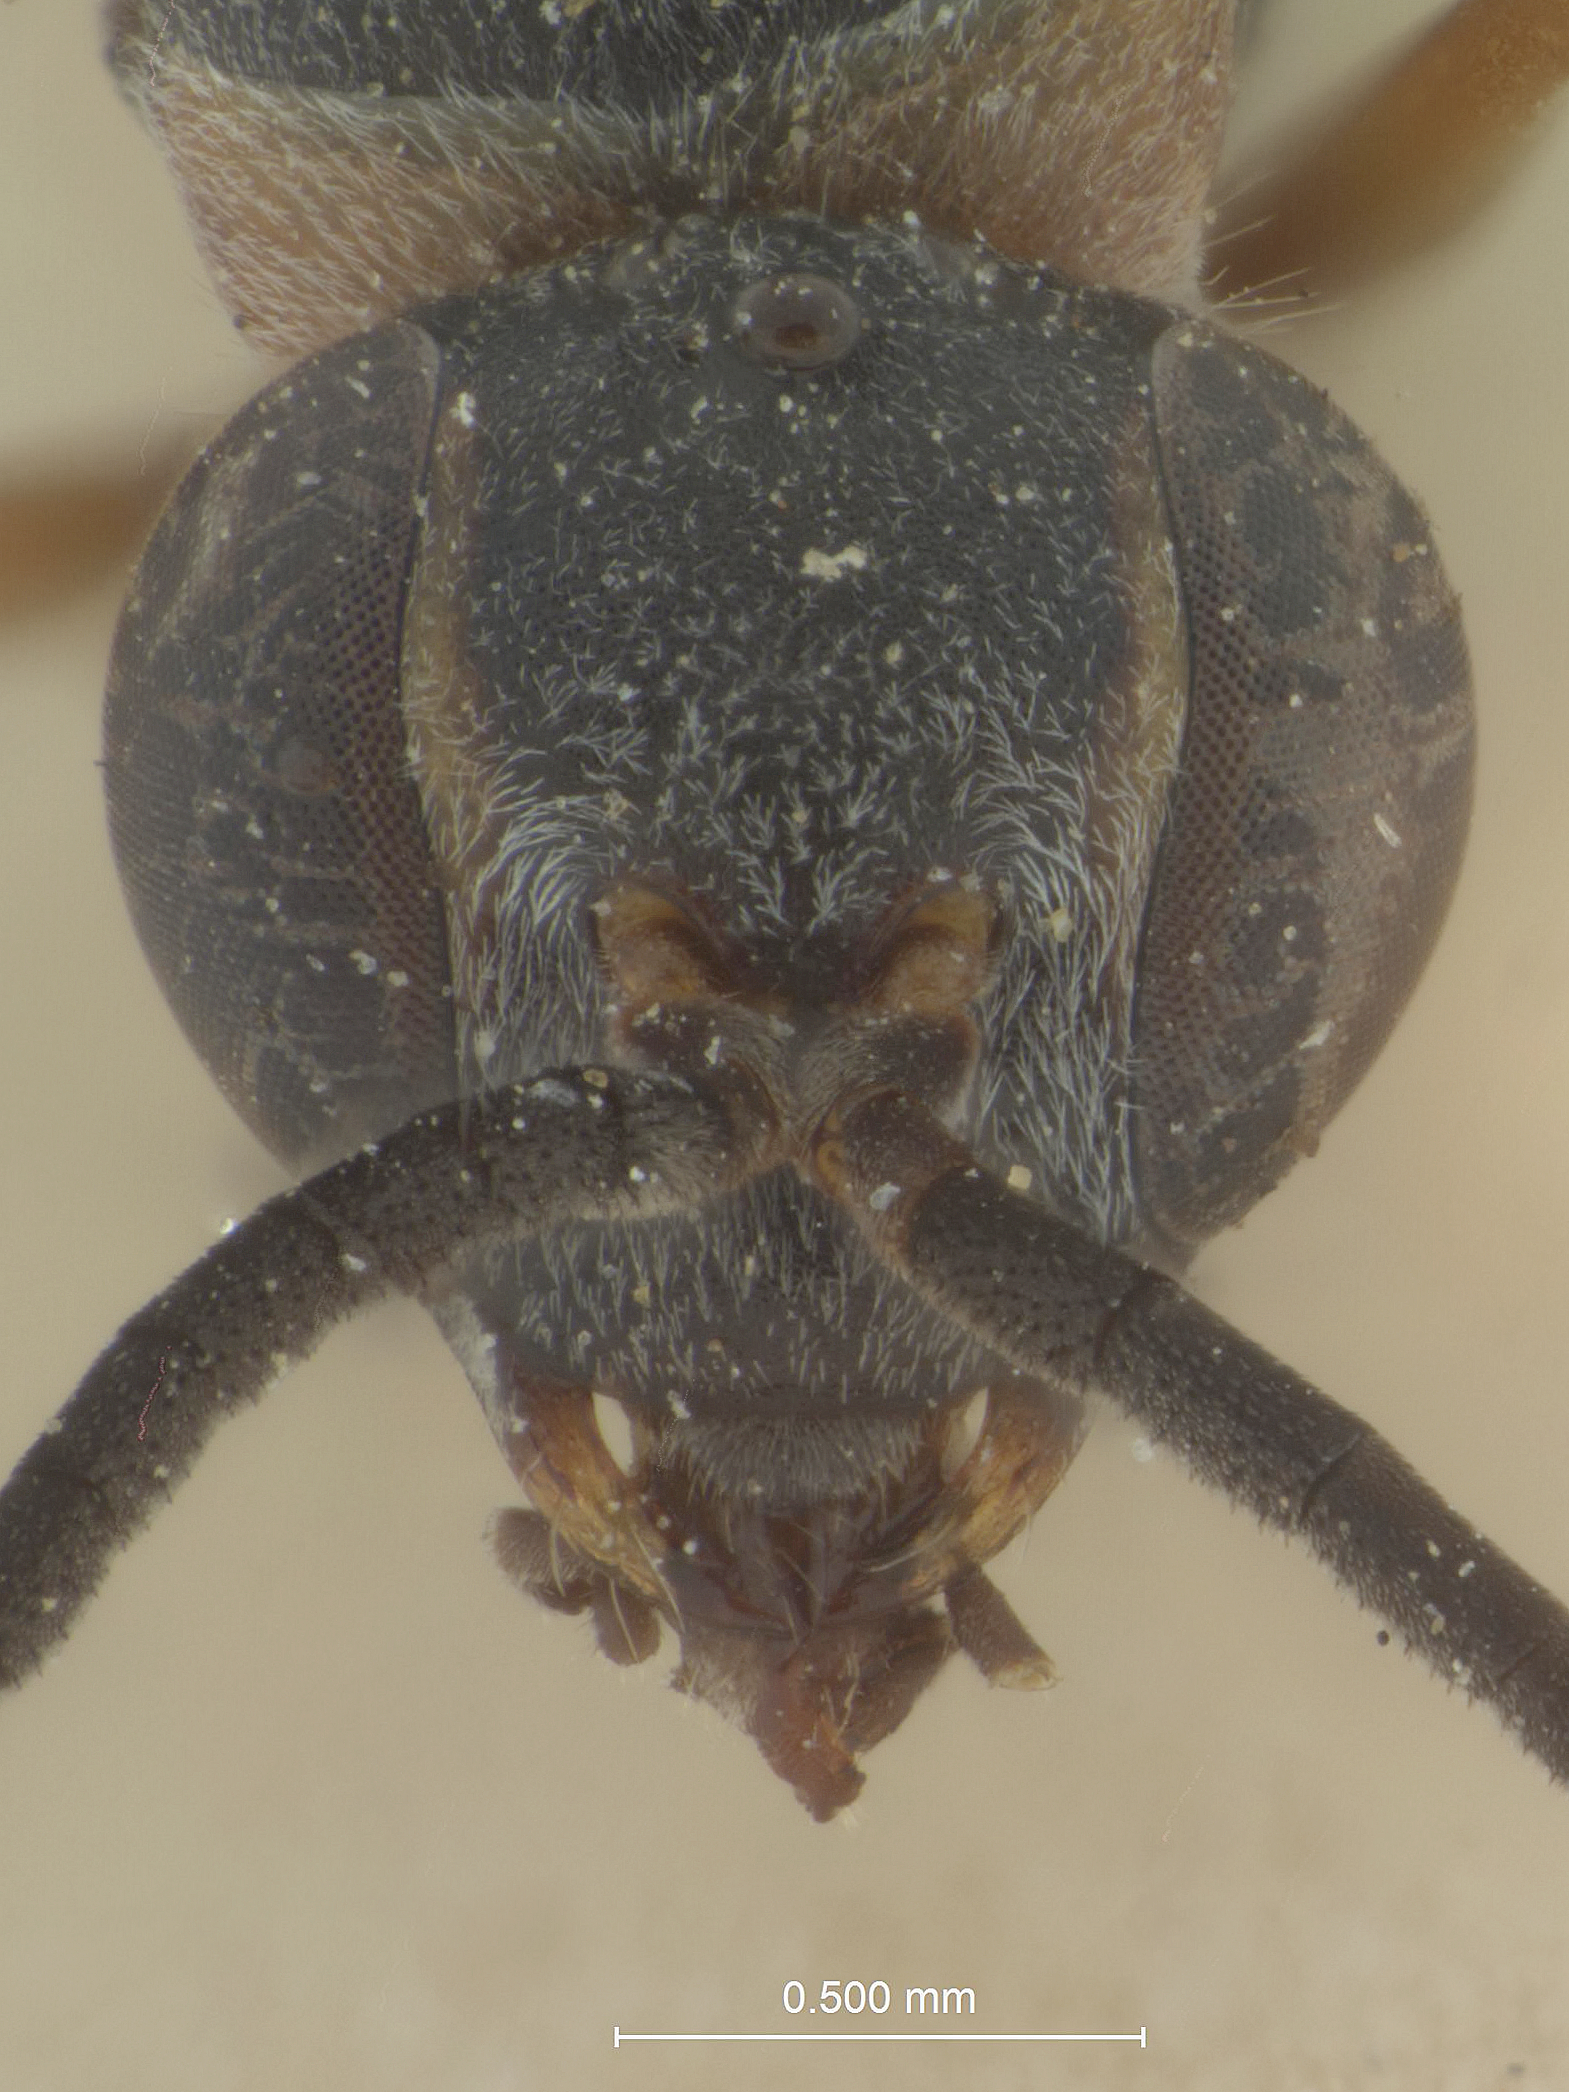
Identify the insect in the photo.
Pompilus waltli
